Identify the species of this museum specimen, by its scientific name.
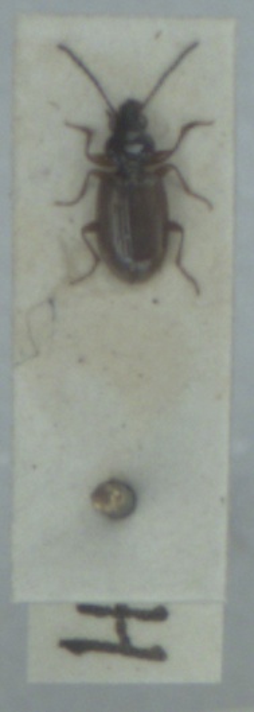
Bembidion lunulatum
